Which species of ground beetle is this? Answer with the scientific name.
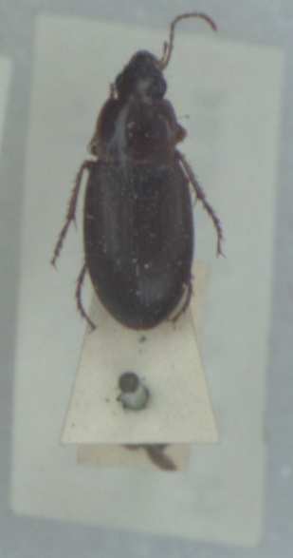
Calathus mollis
